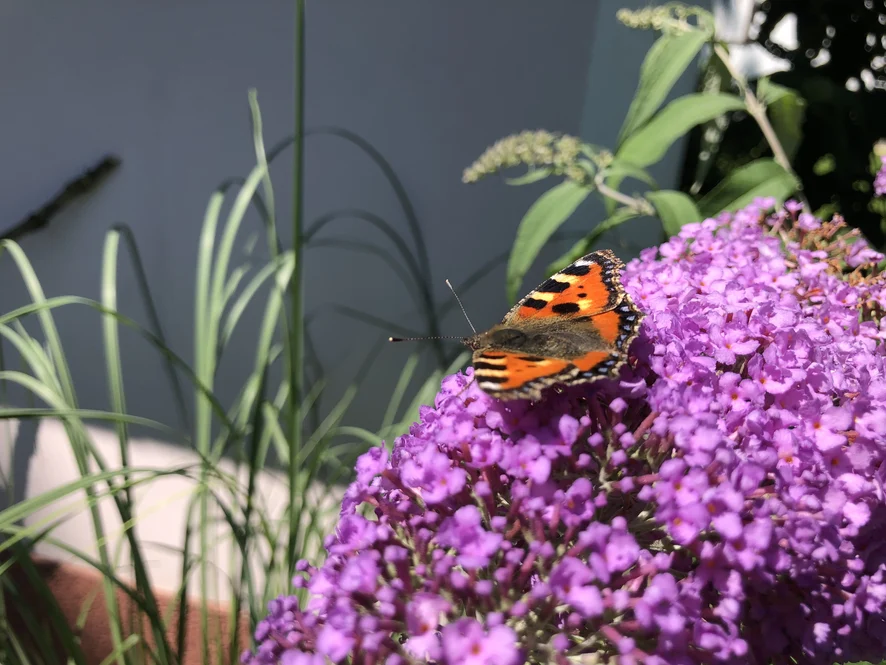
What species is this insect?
Aglais urticae
